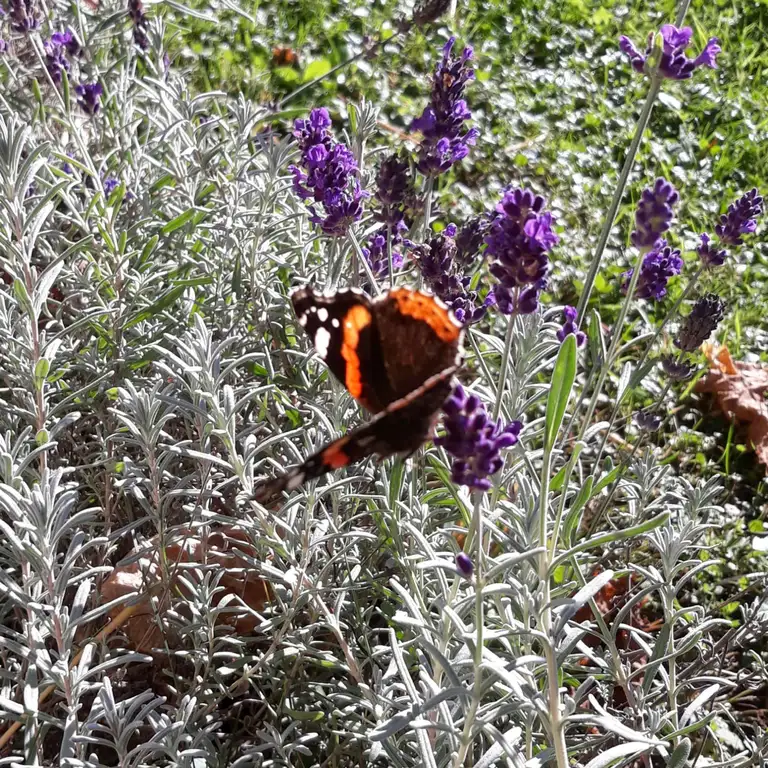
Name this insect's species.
Vanessa atalanta
